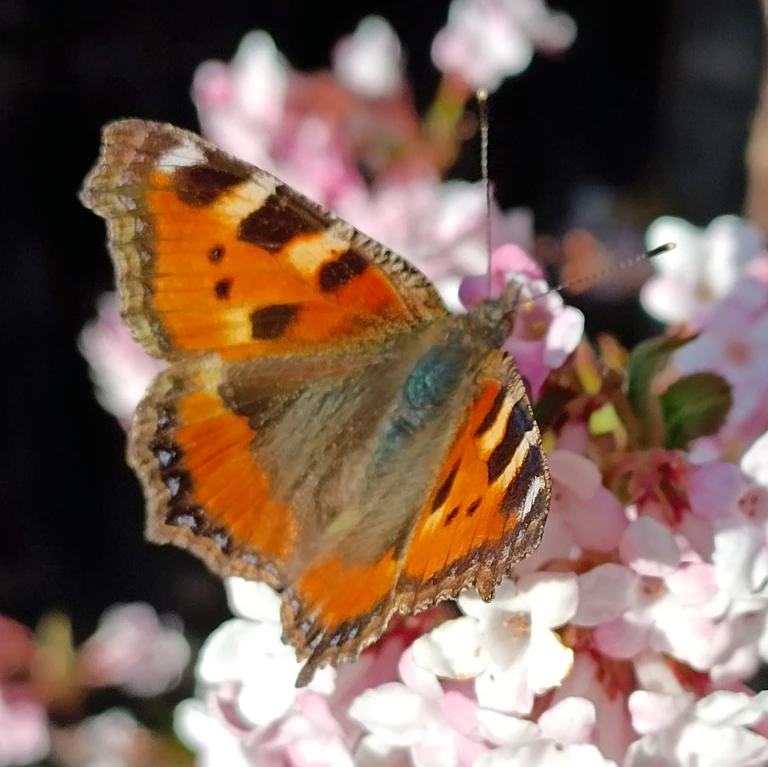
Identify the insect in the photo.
Aglais urticae
